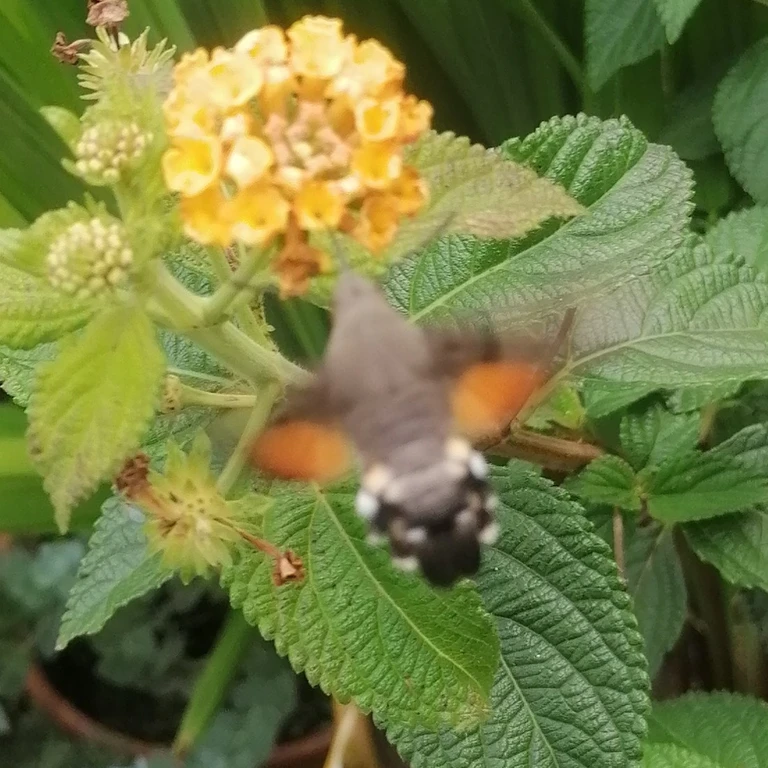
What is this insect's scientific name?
Macroglossum stellatarum
